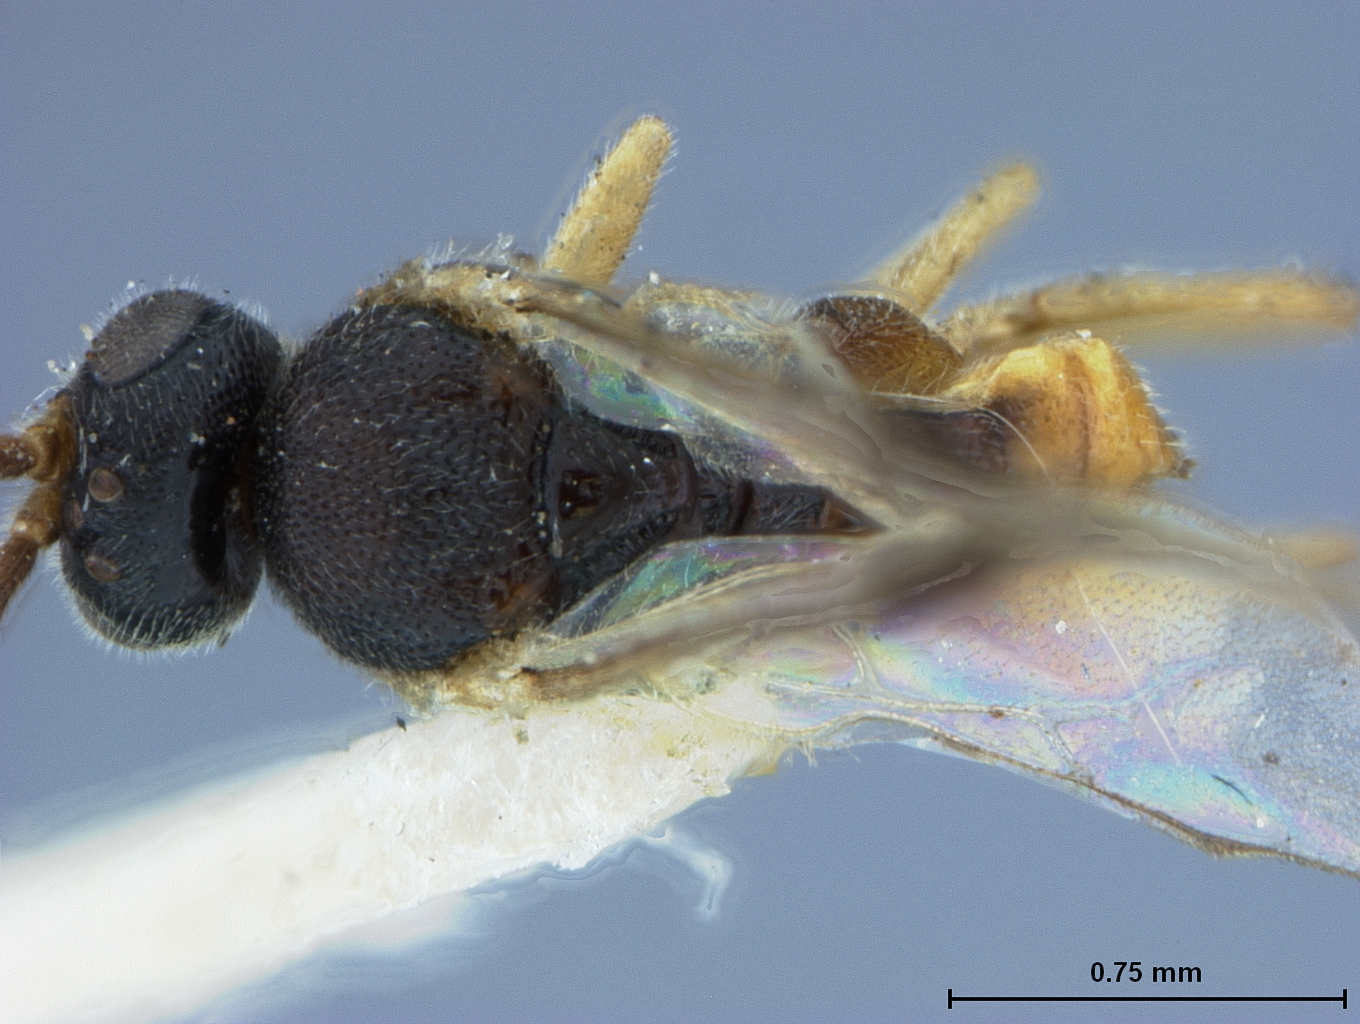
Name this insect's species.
Apanteles pratapae
